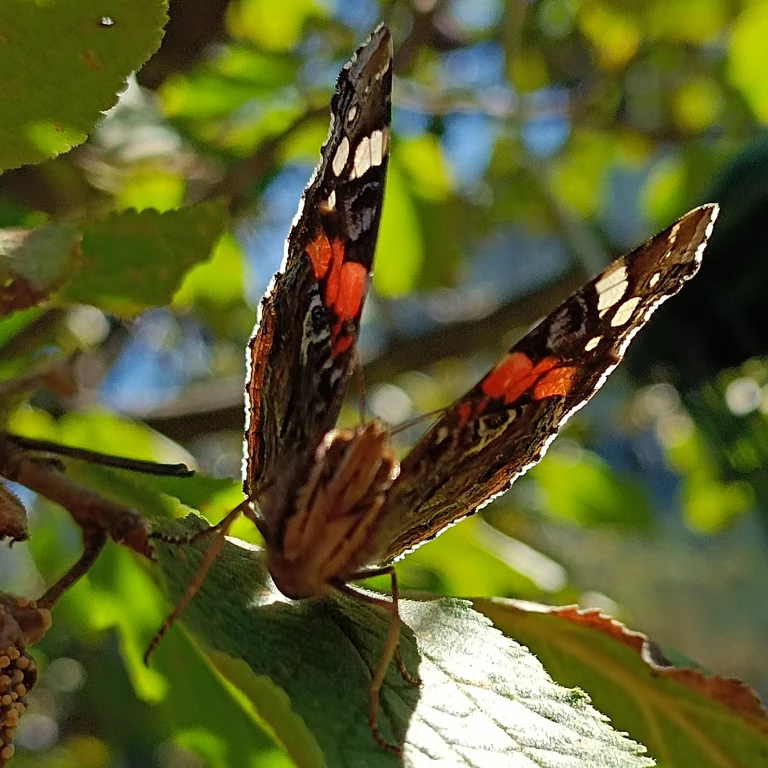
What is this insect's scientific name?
Vanessa atalanta
